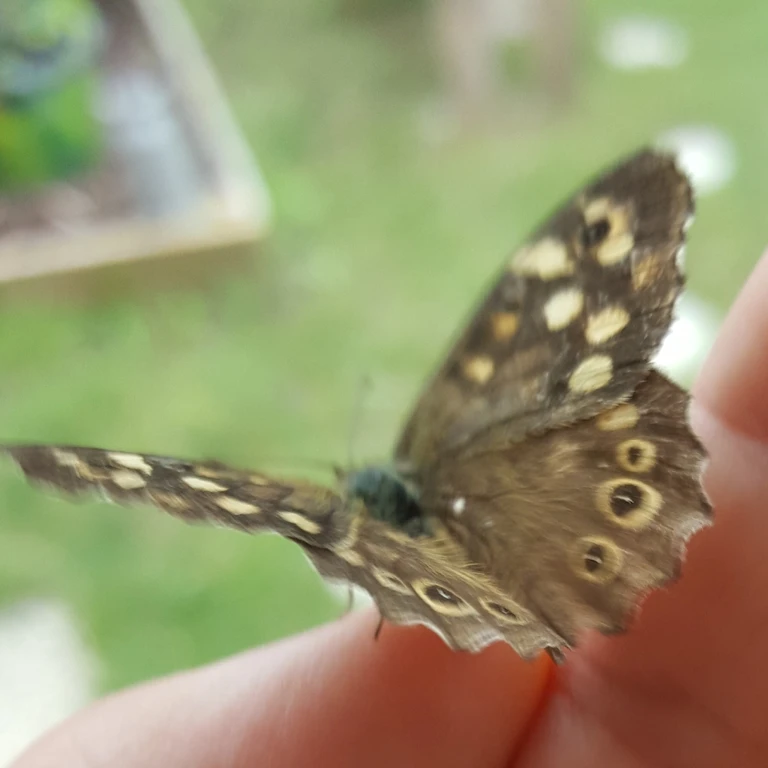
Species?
Pararge aegeria
